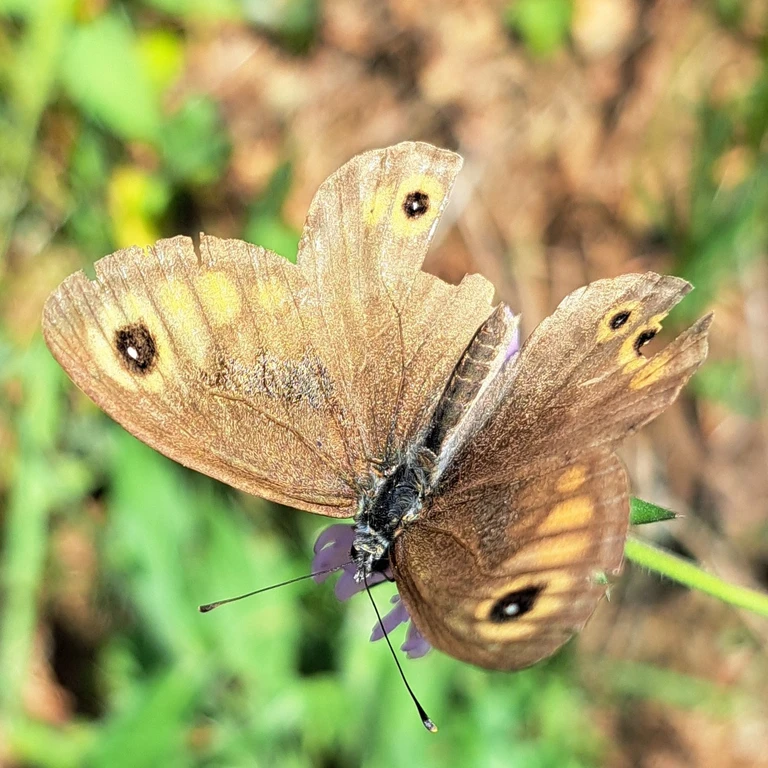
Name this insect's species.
Lasiommata maera (also Pararge maera)
